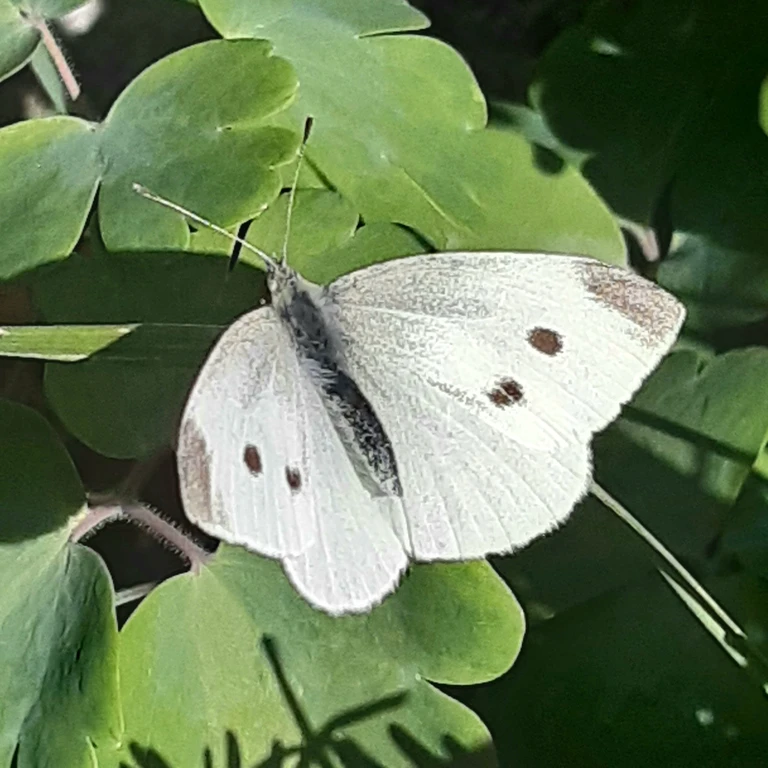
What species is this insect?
Pieris rapae
